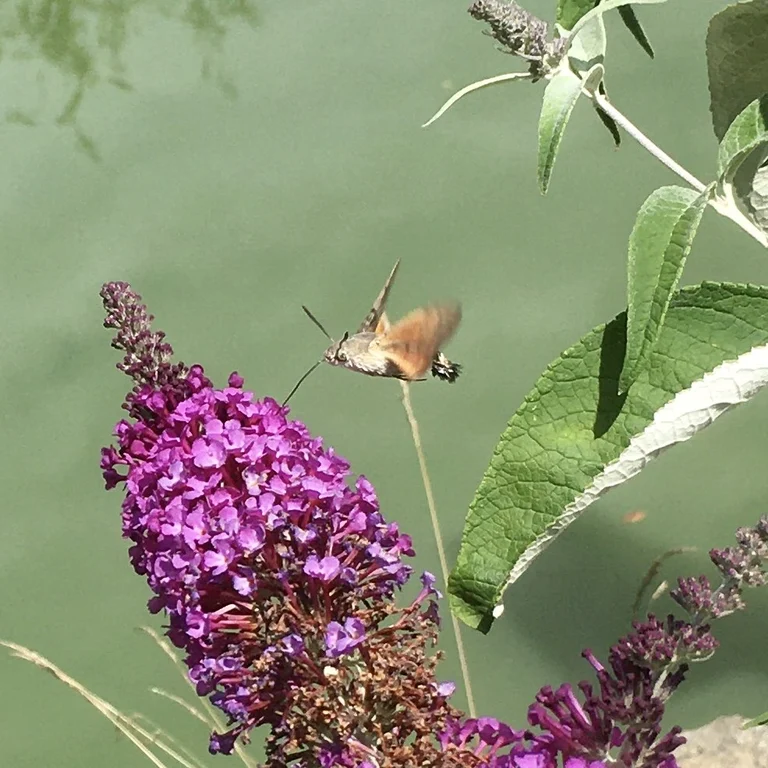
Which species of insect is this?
Macroglossum stellatarum
